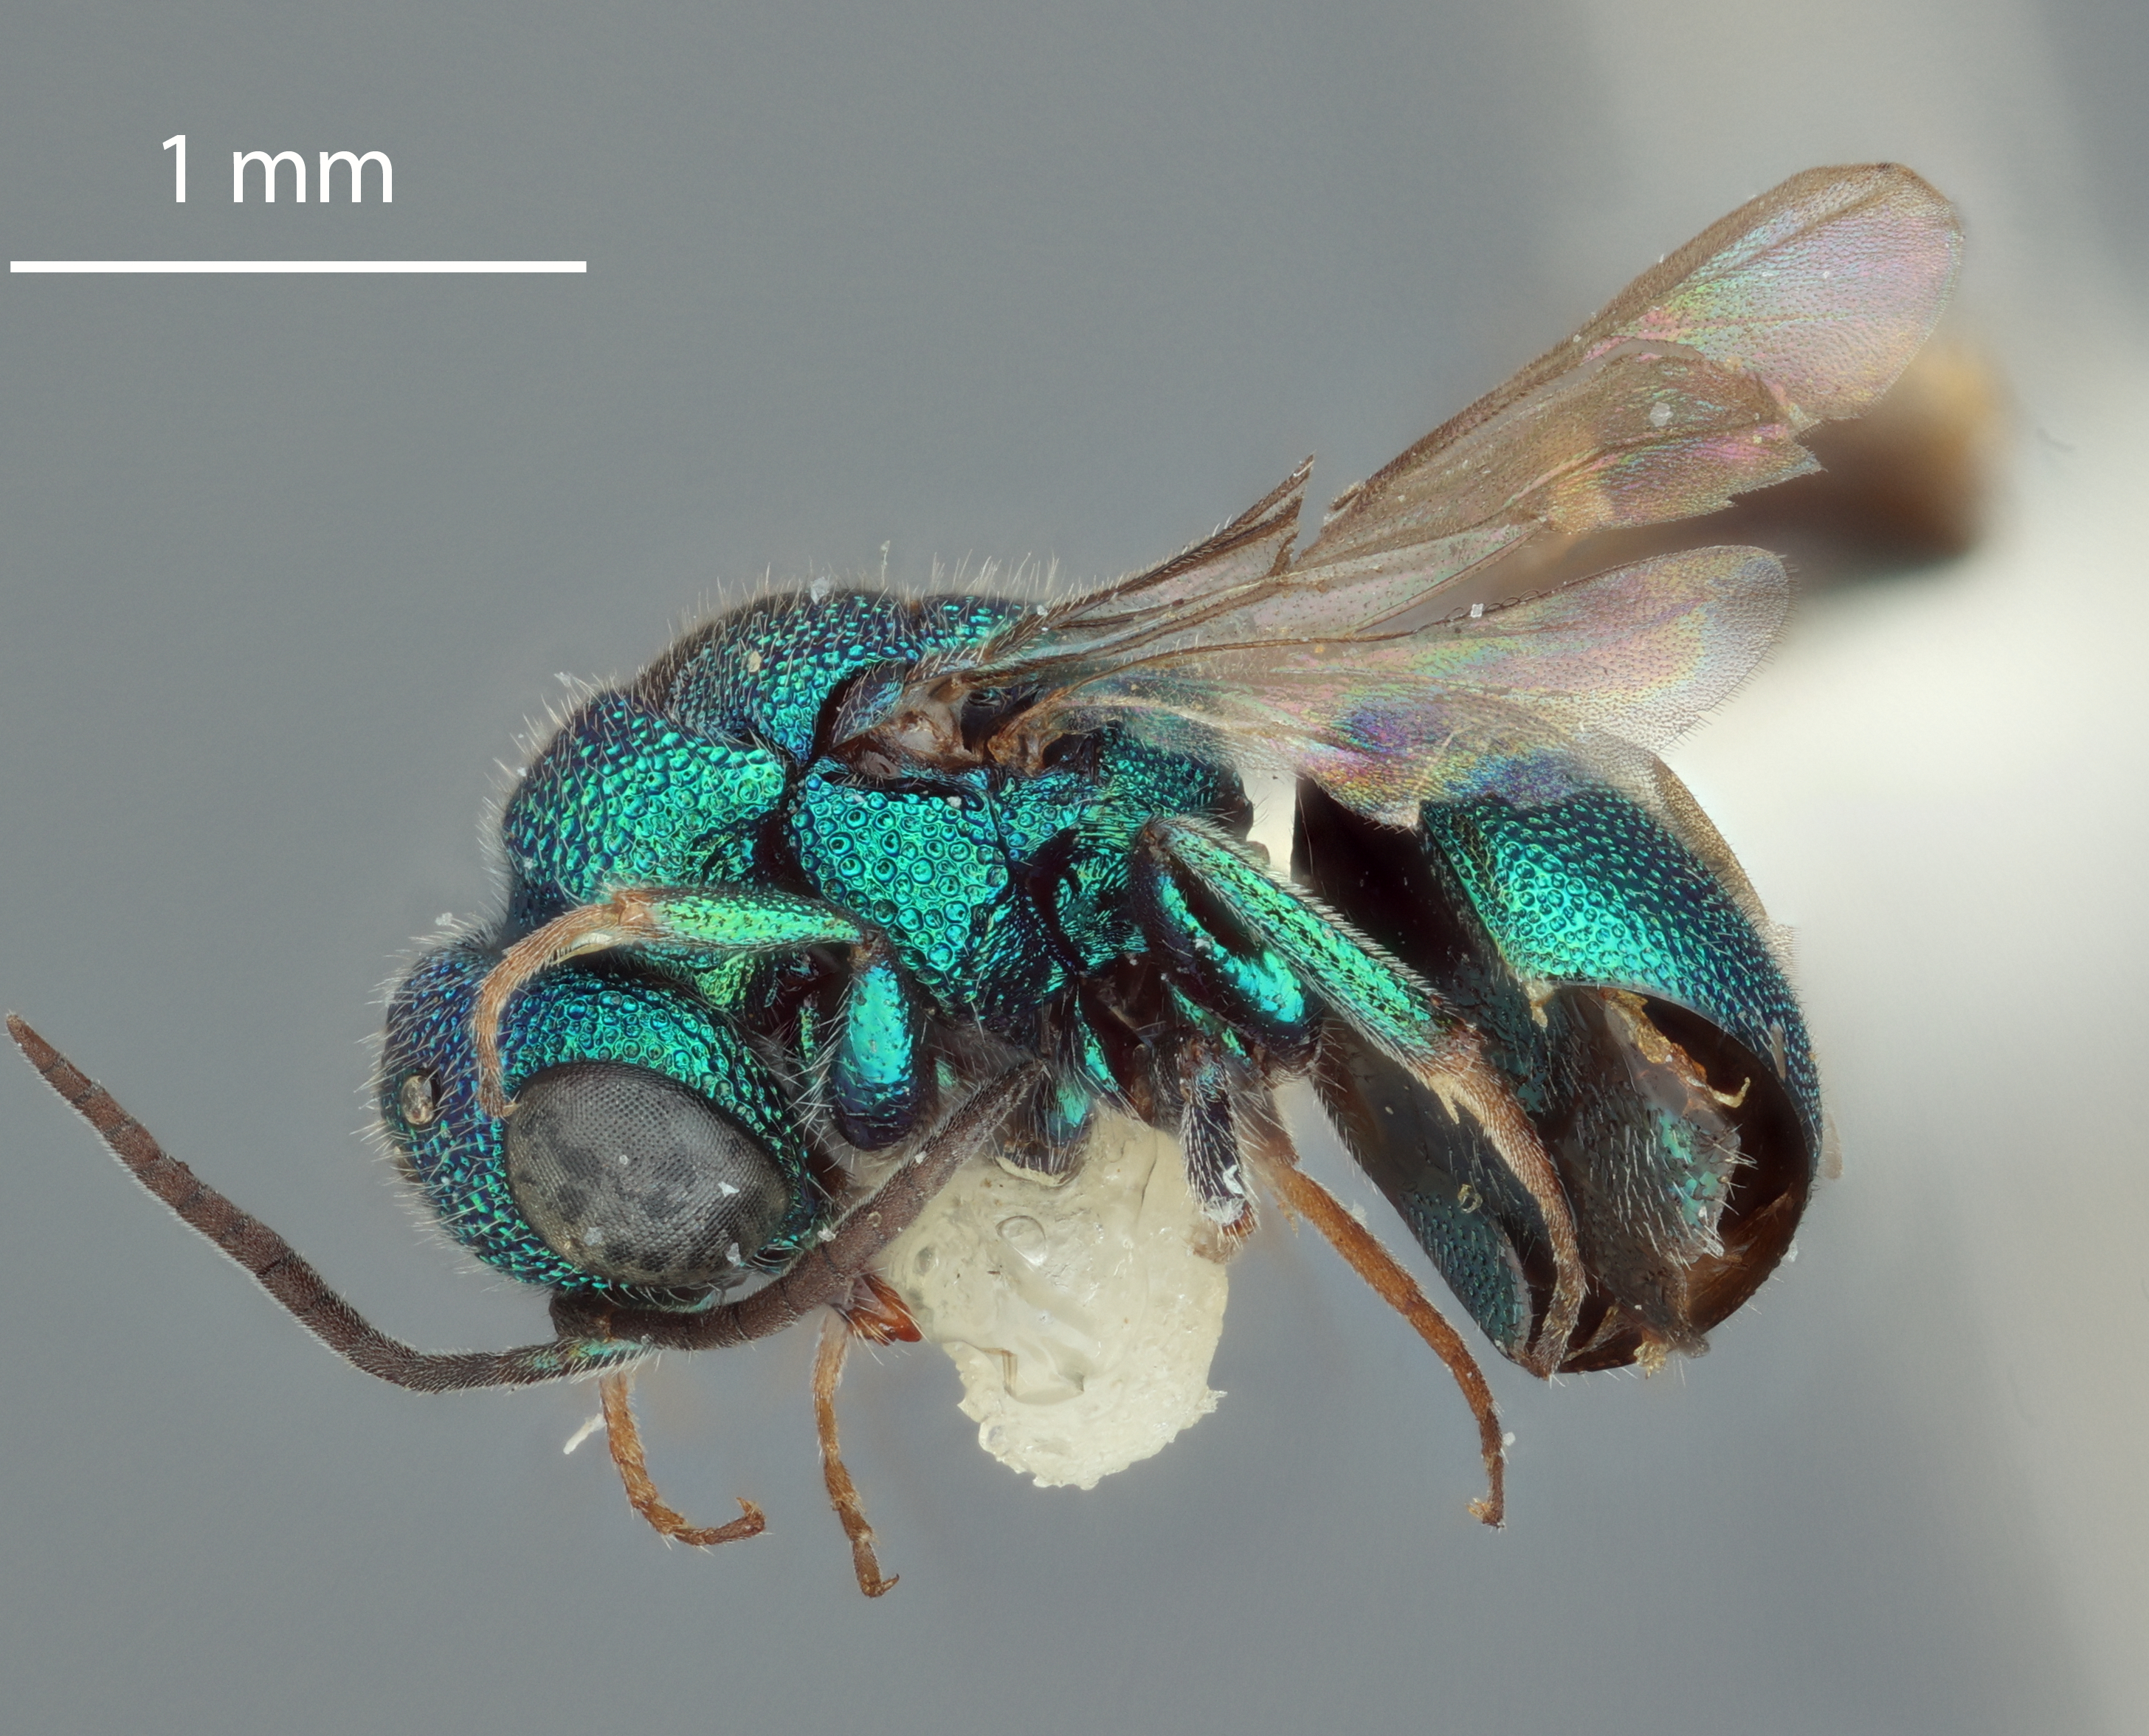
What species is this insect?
Hedychridium senegalense
